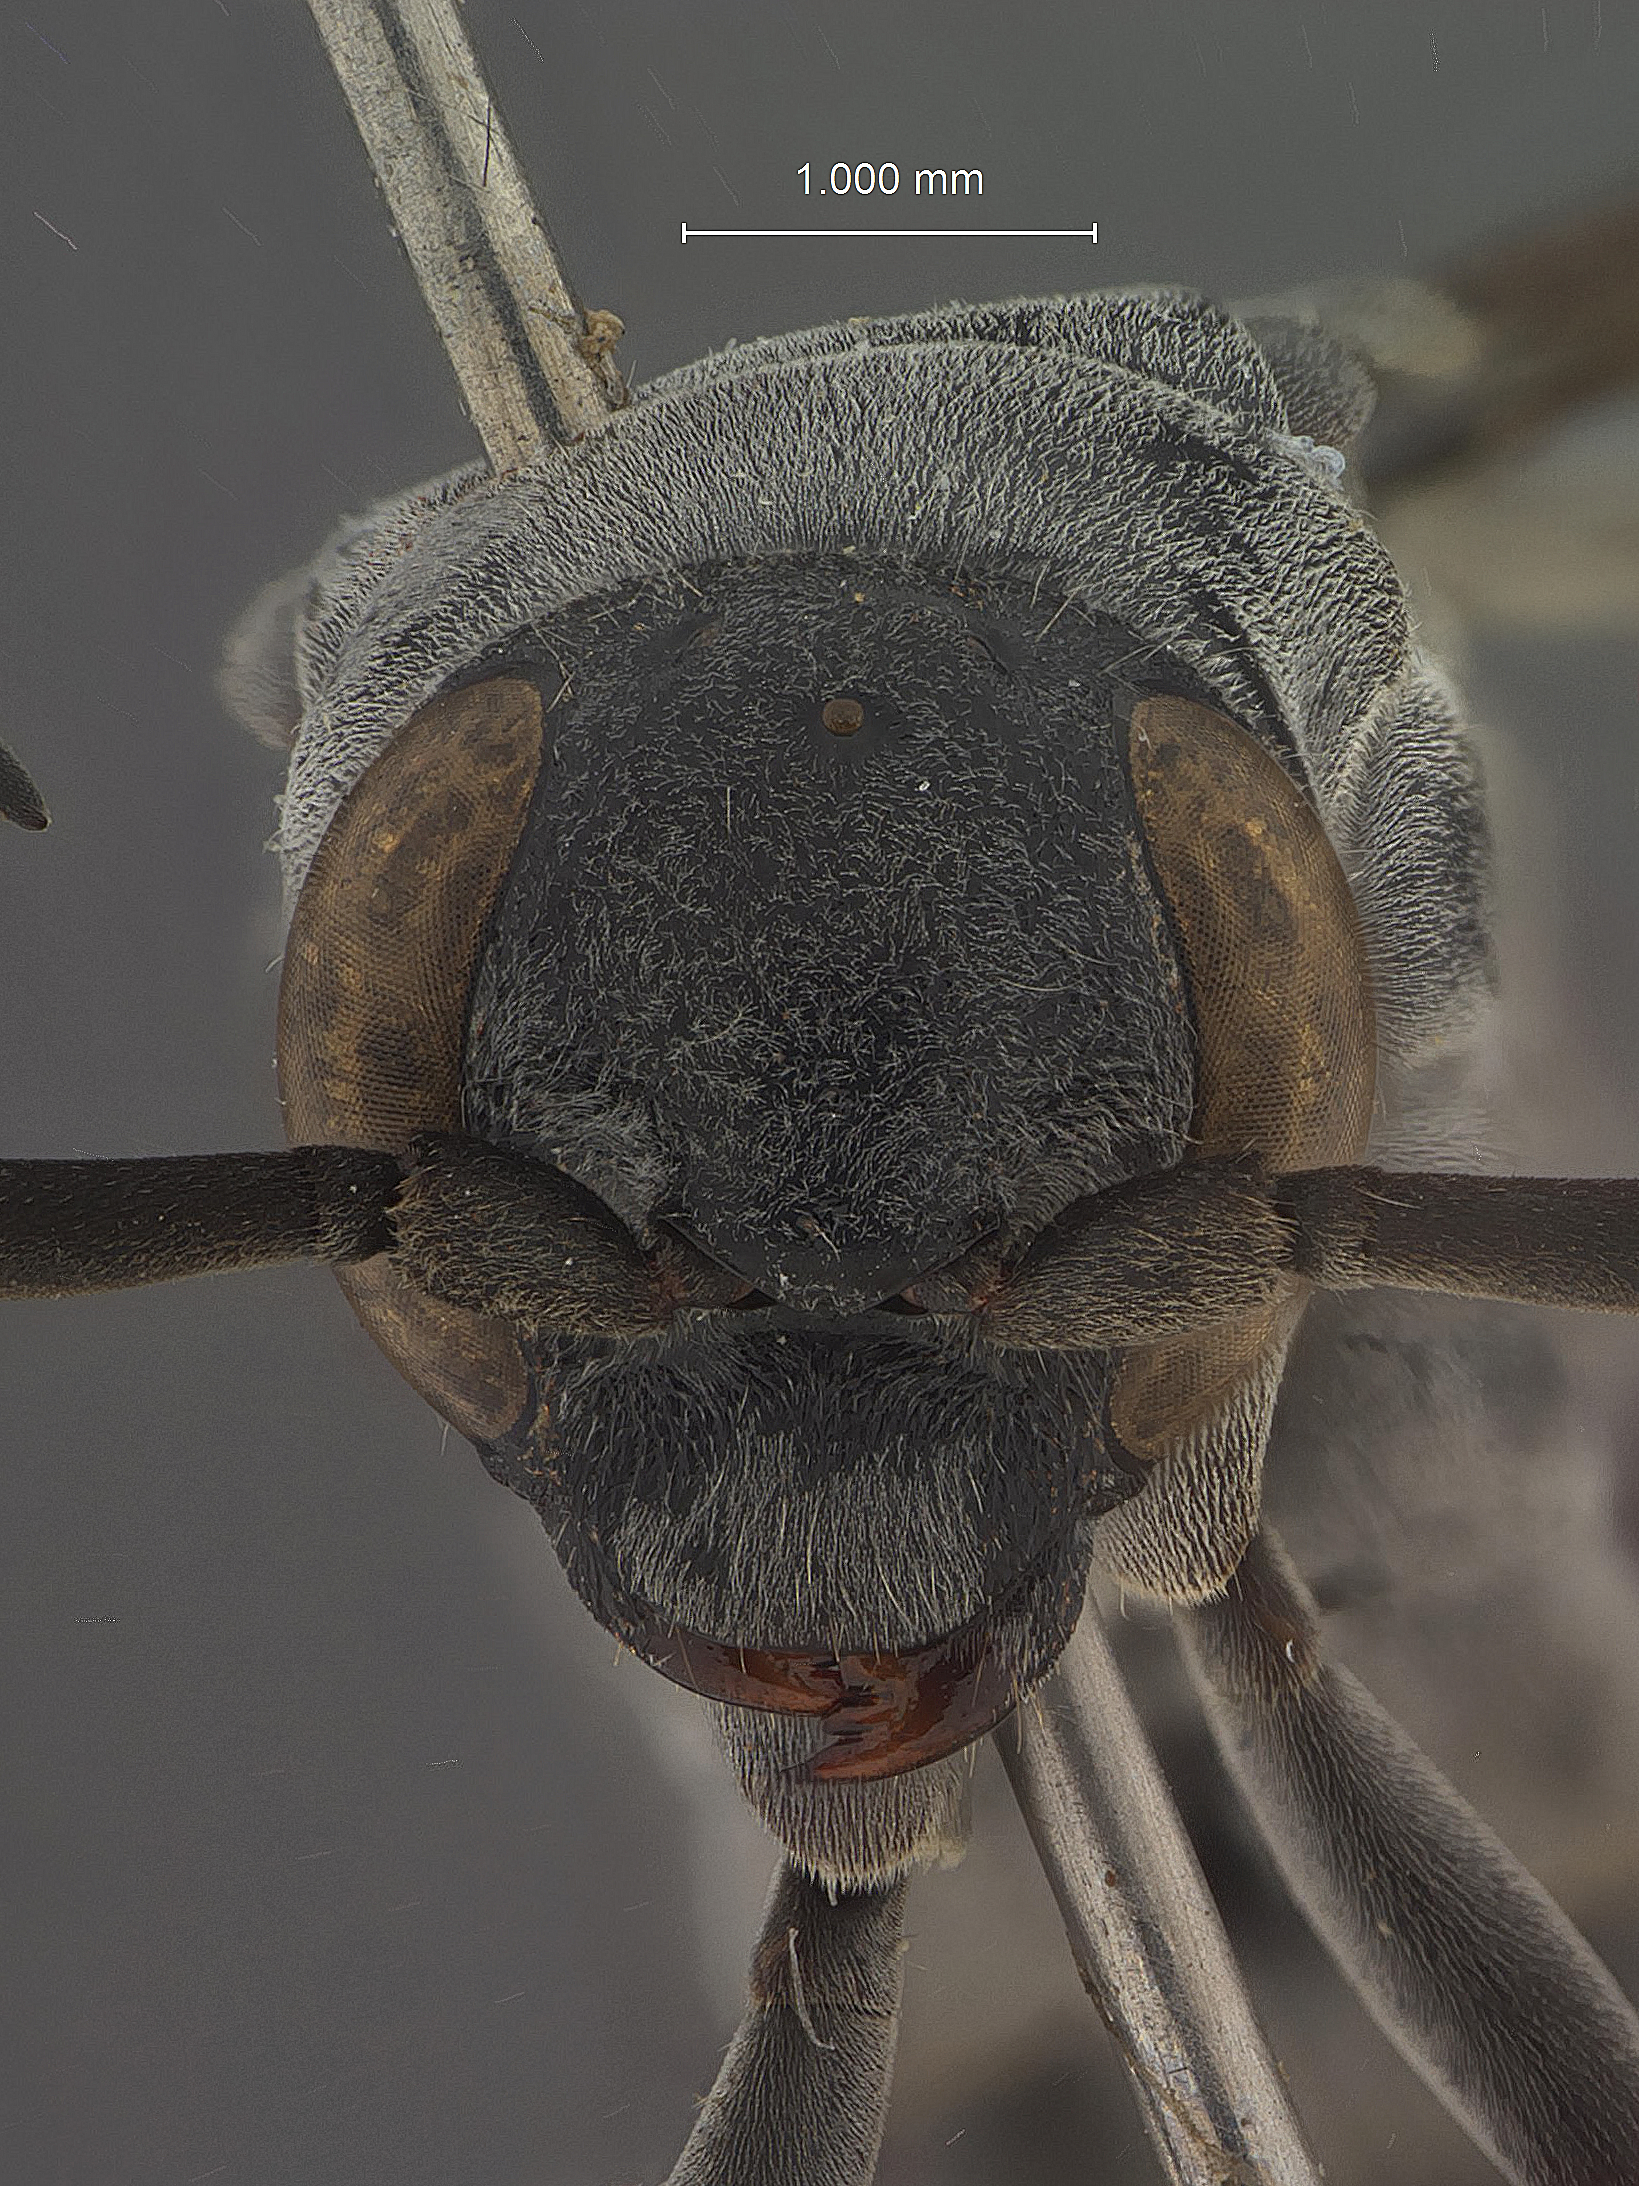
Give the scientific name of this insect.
Ferreola taiwana
